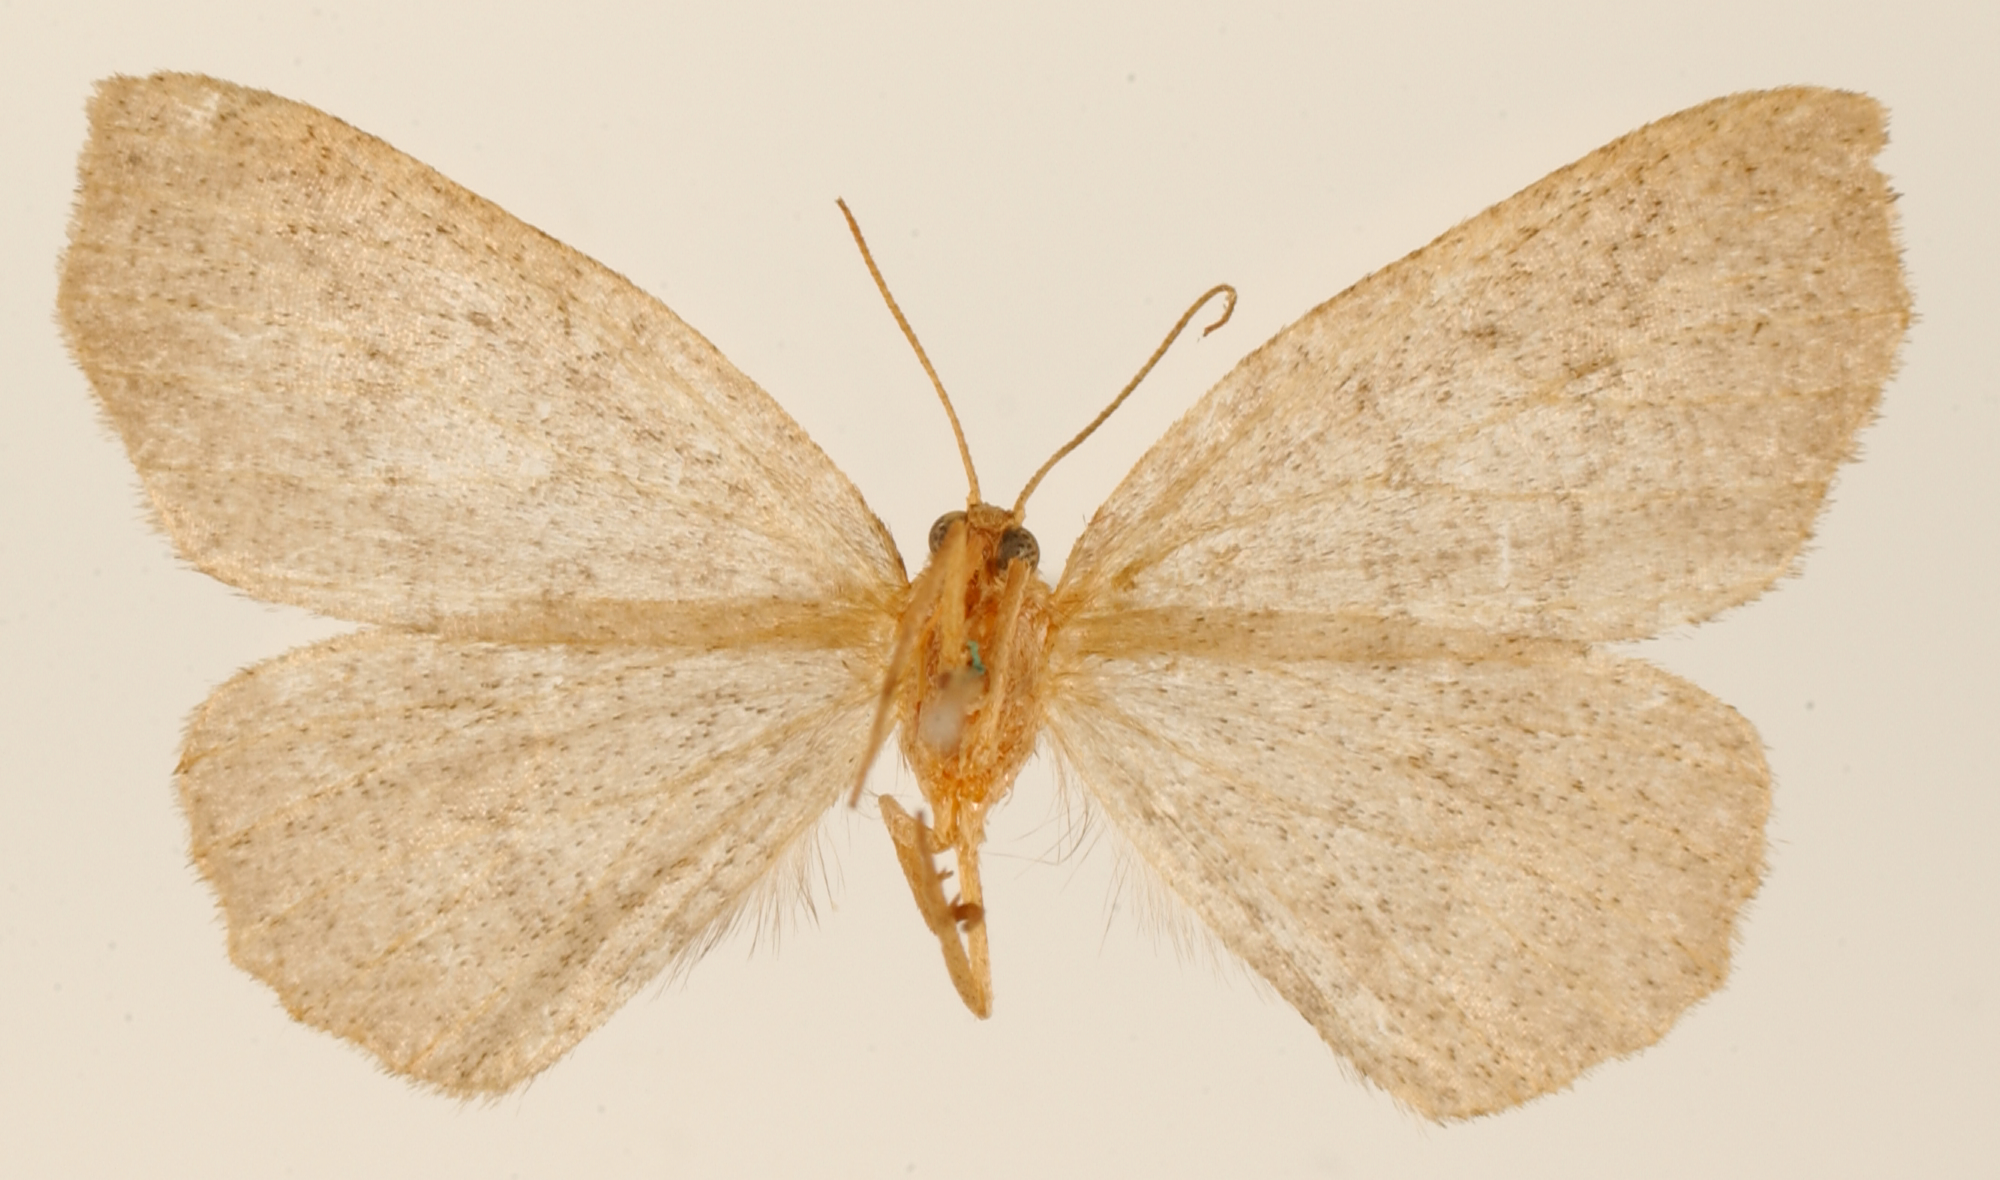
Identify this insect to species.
Therina punctillaria
